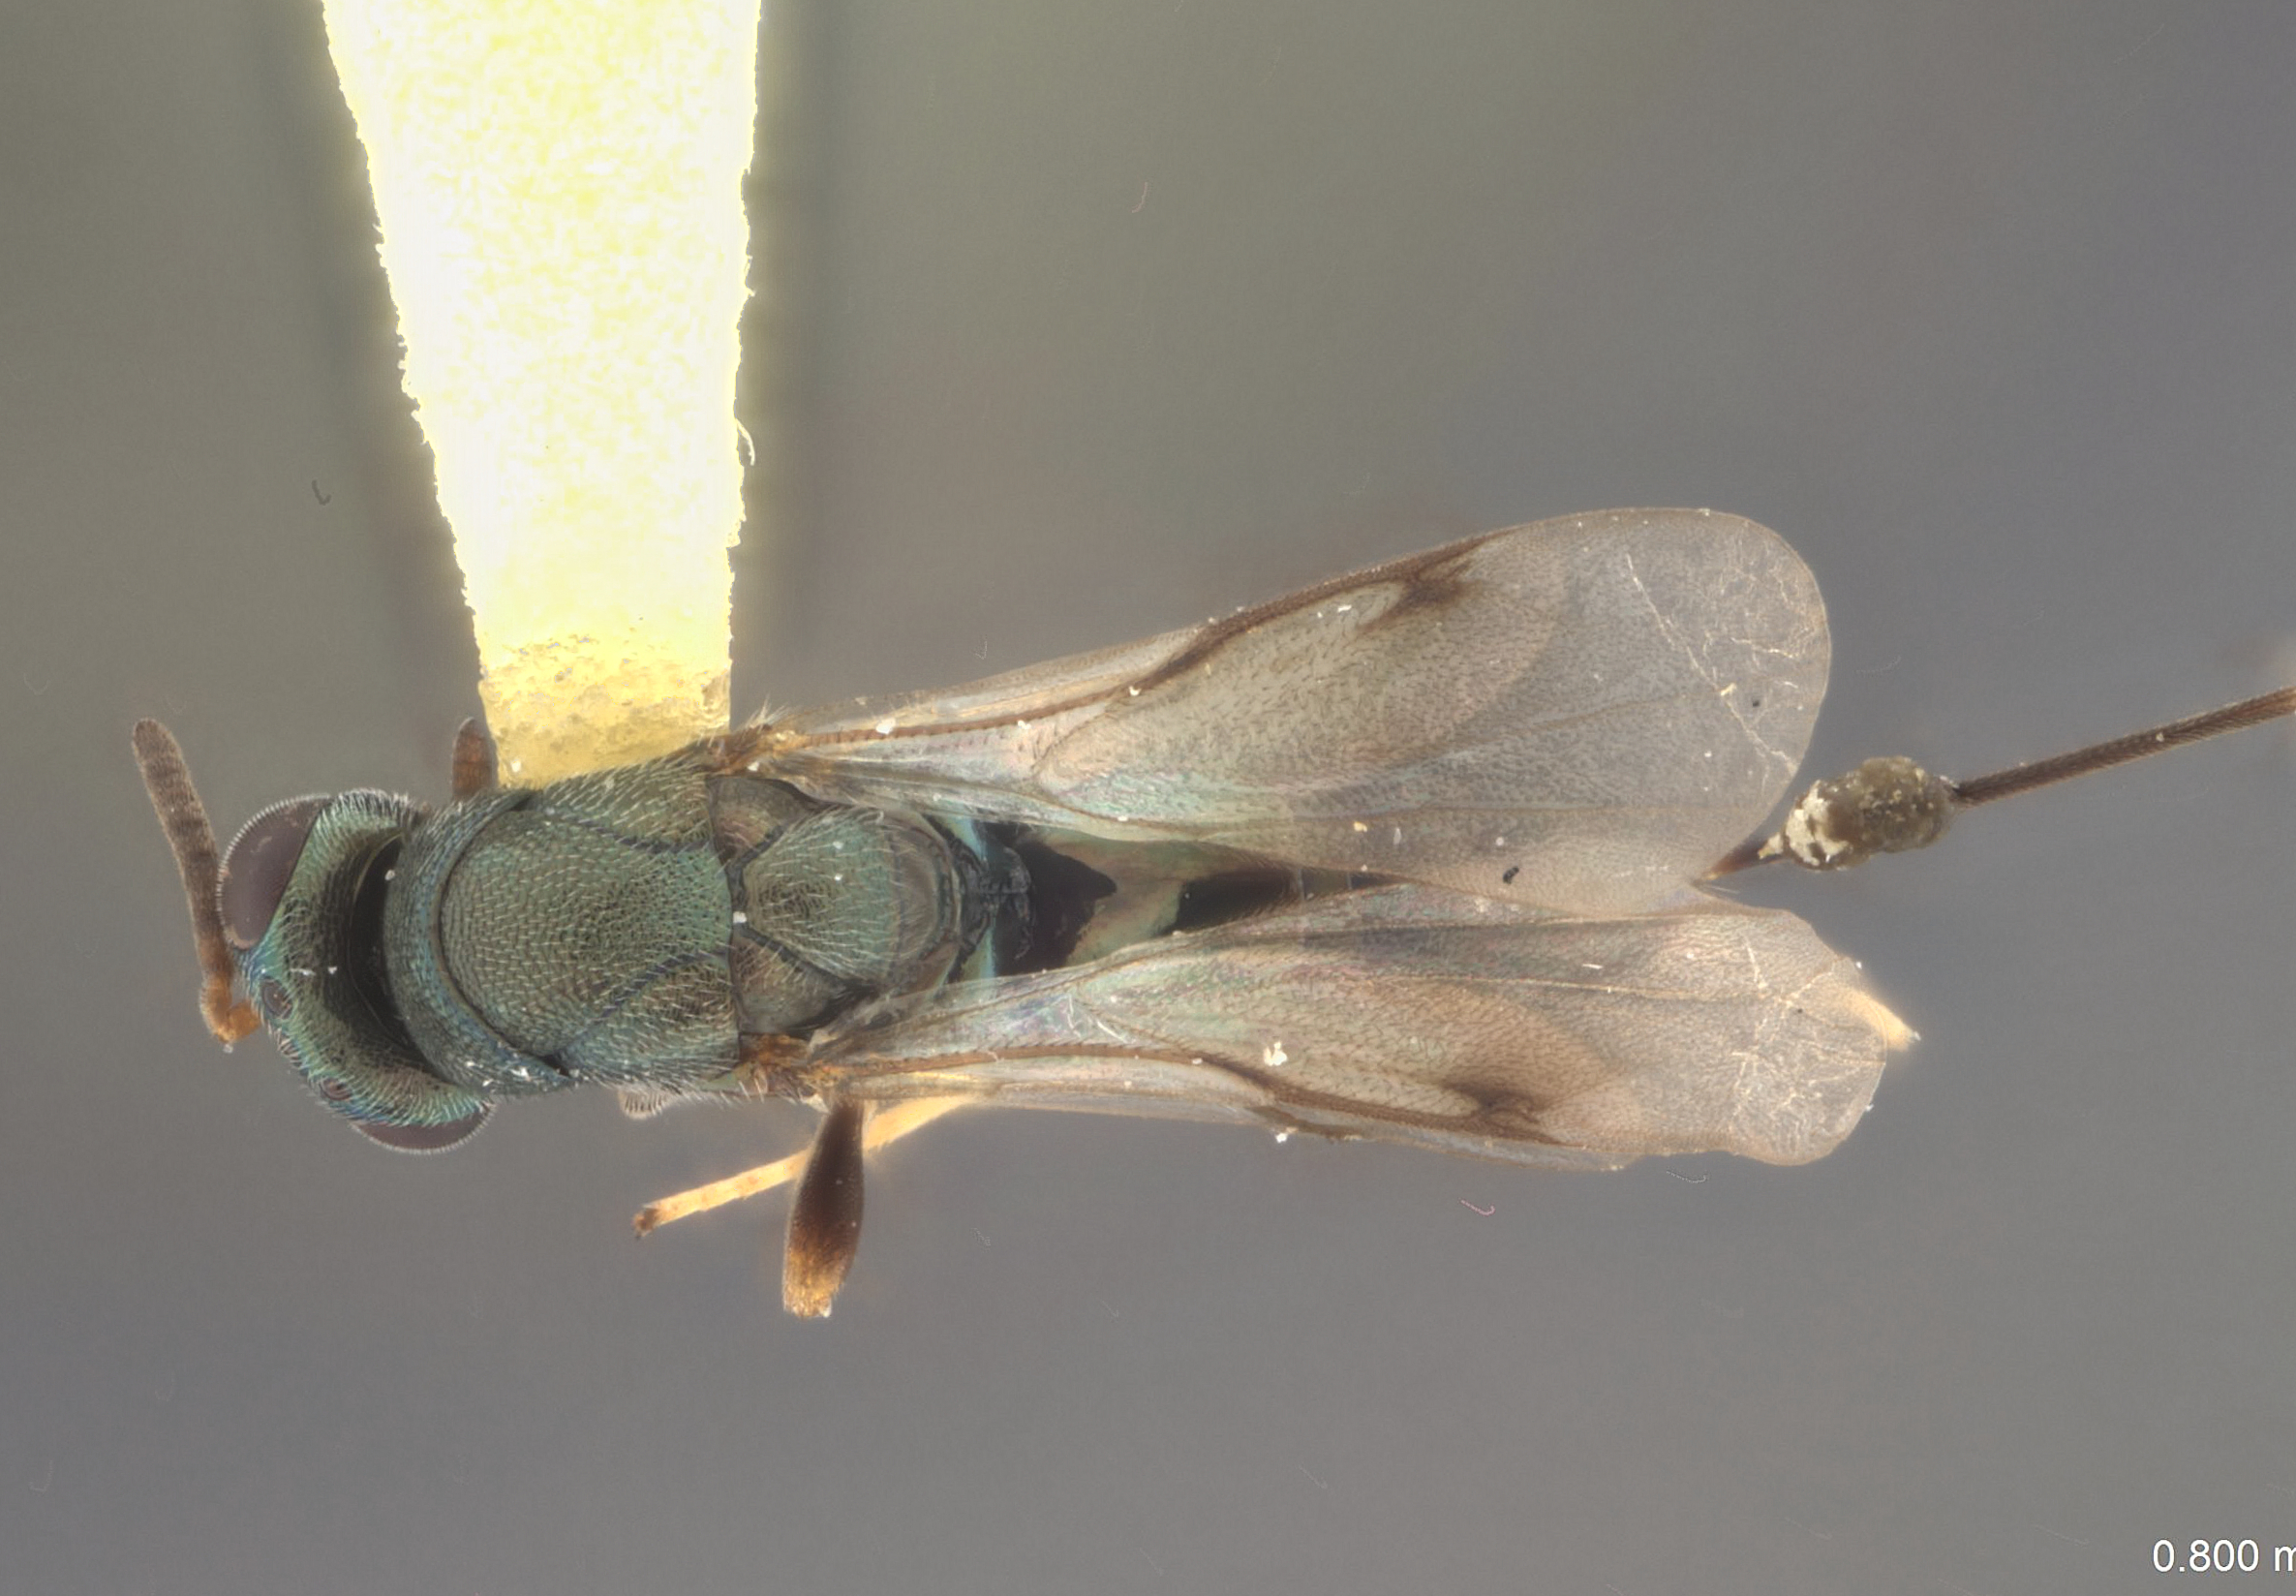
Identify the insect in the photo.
Monodontomerus acrostigmus
